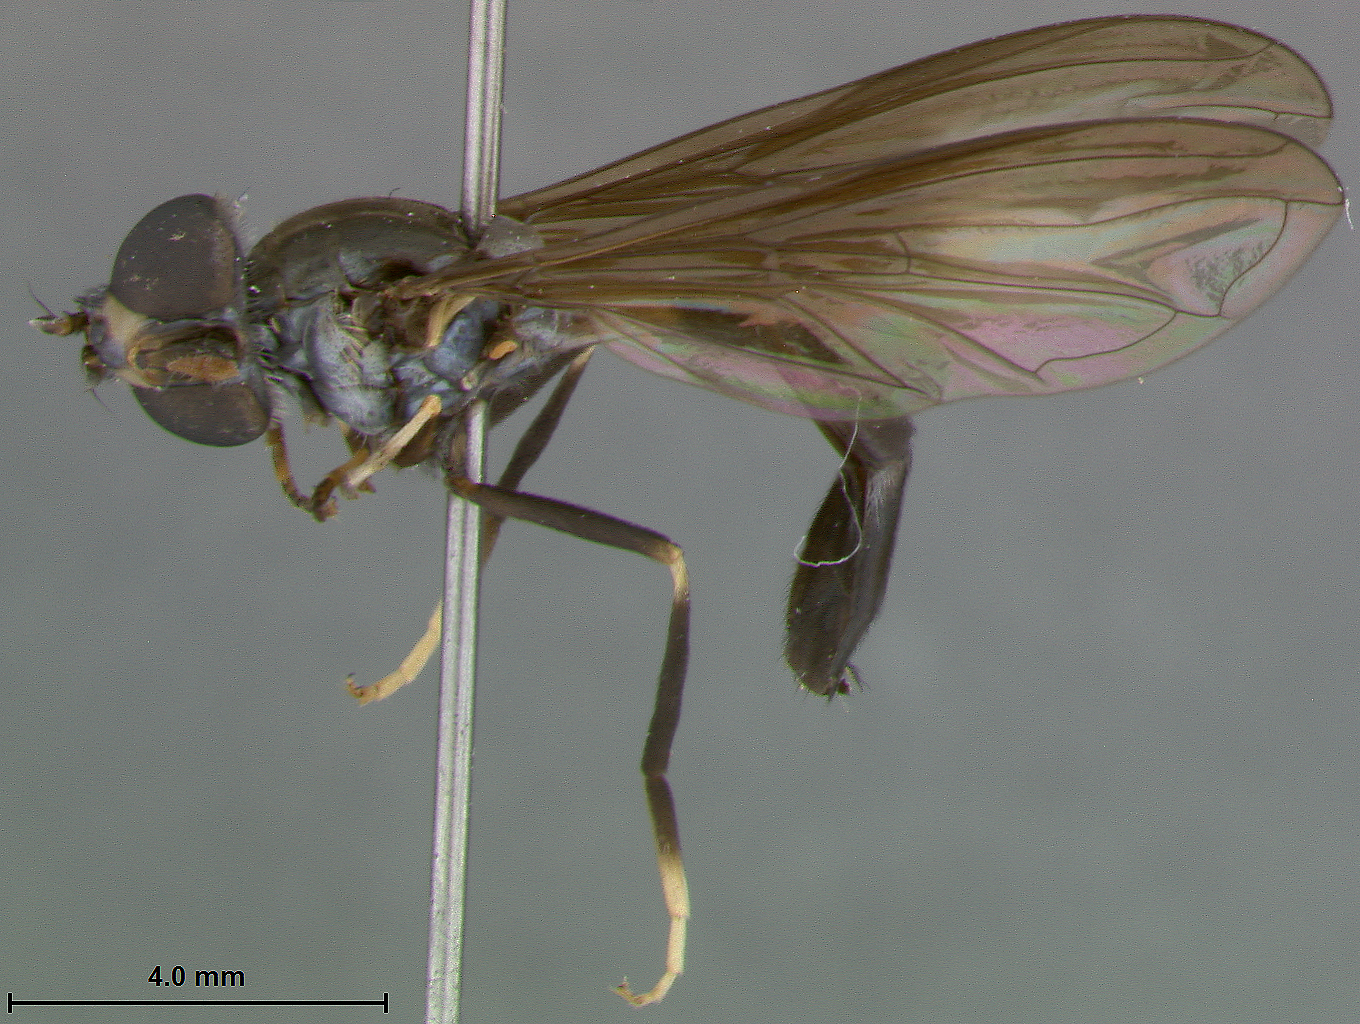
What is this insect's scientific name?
Pelecinobaccha capesorum
